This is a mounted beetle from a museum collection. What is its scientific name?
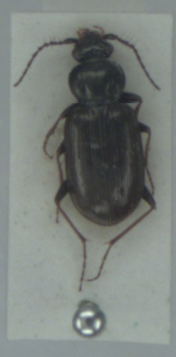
Loricera pilicornis
